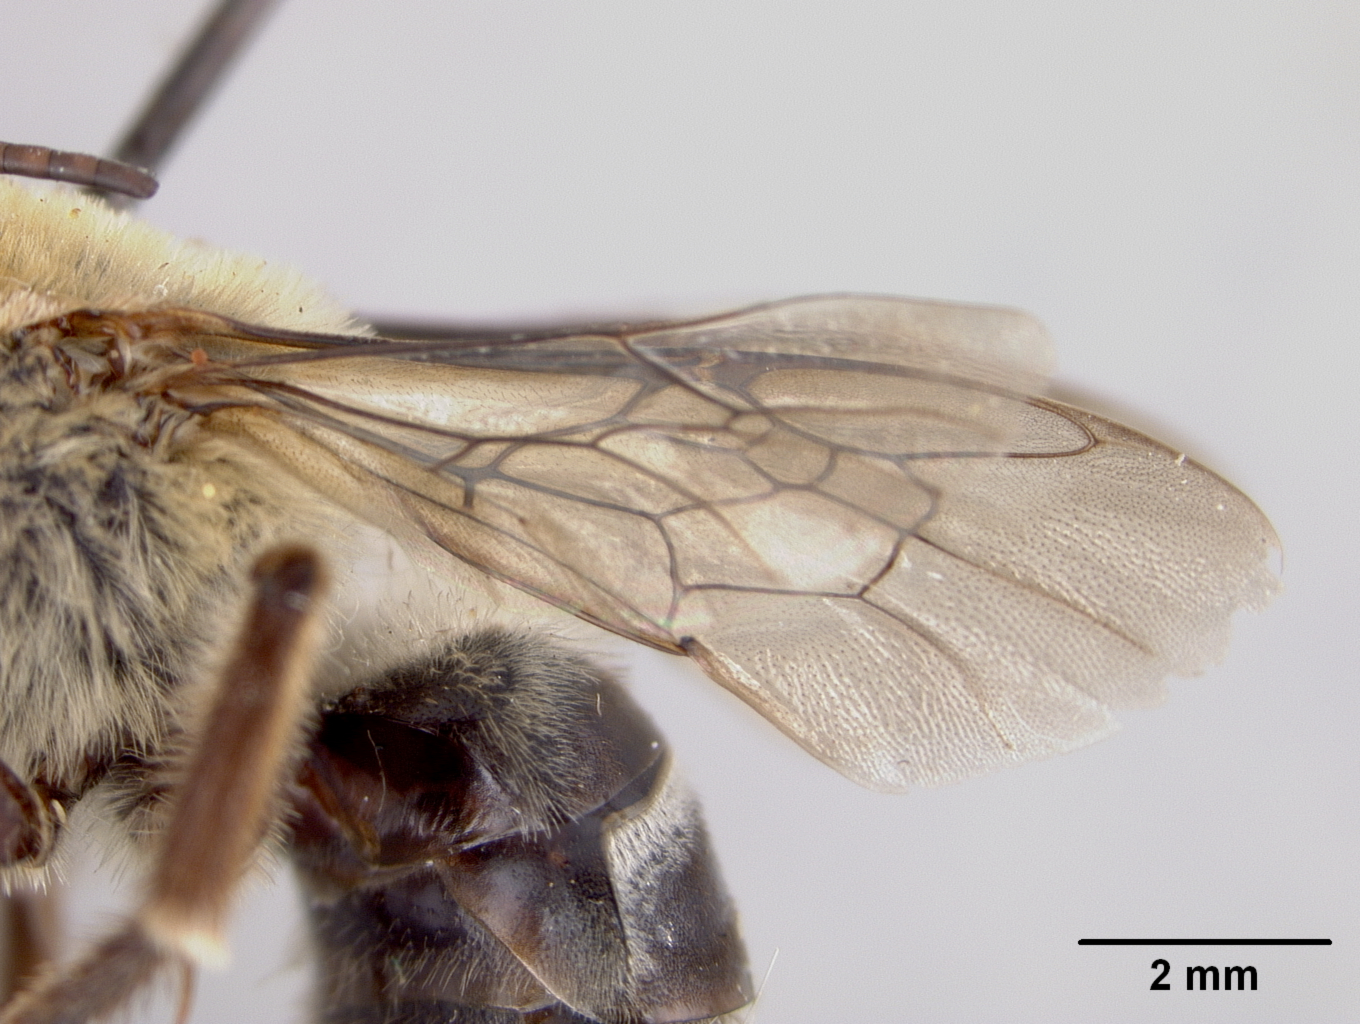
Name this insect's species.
Melissodes crassidentata
